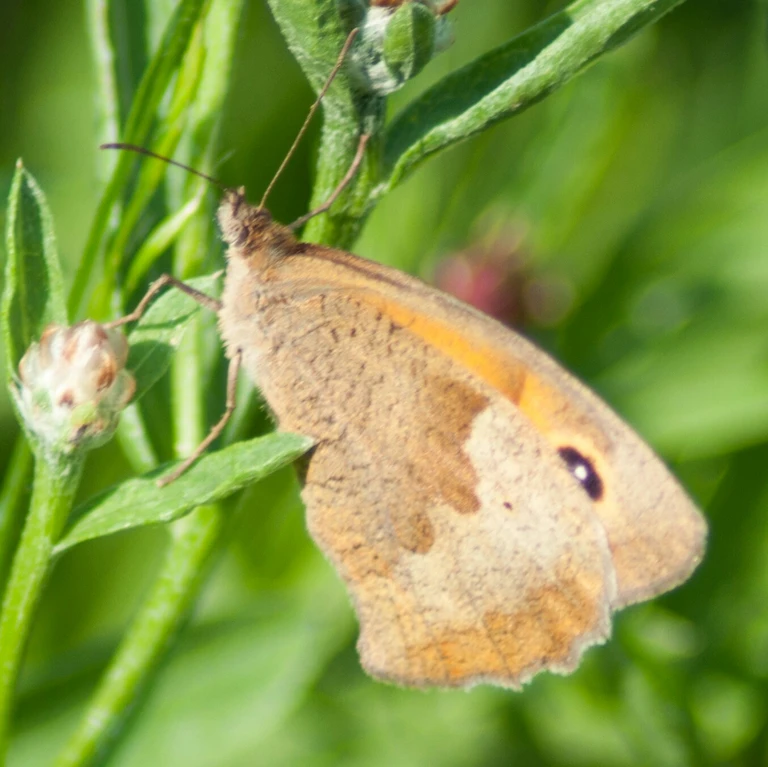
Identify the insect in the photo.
Maniola jurtina
